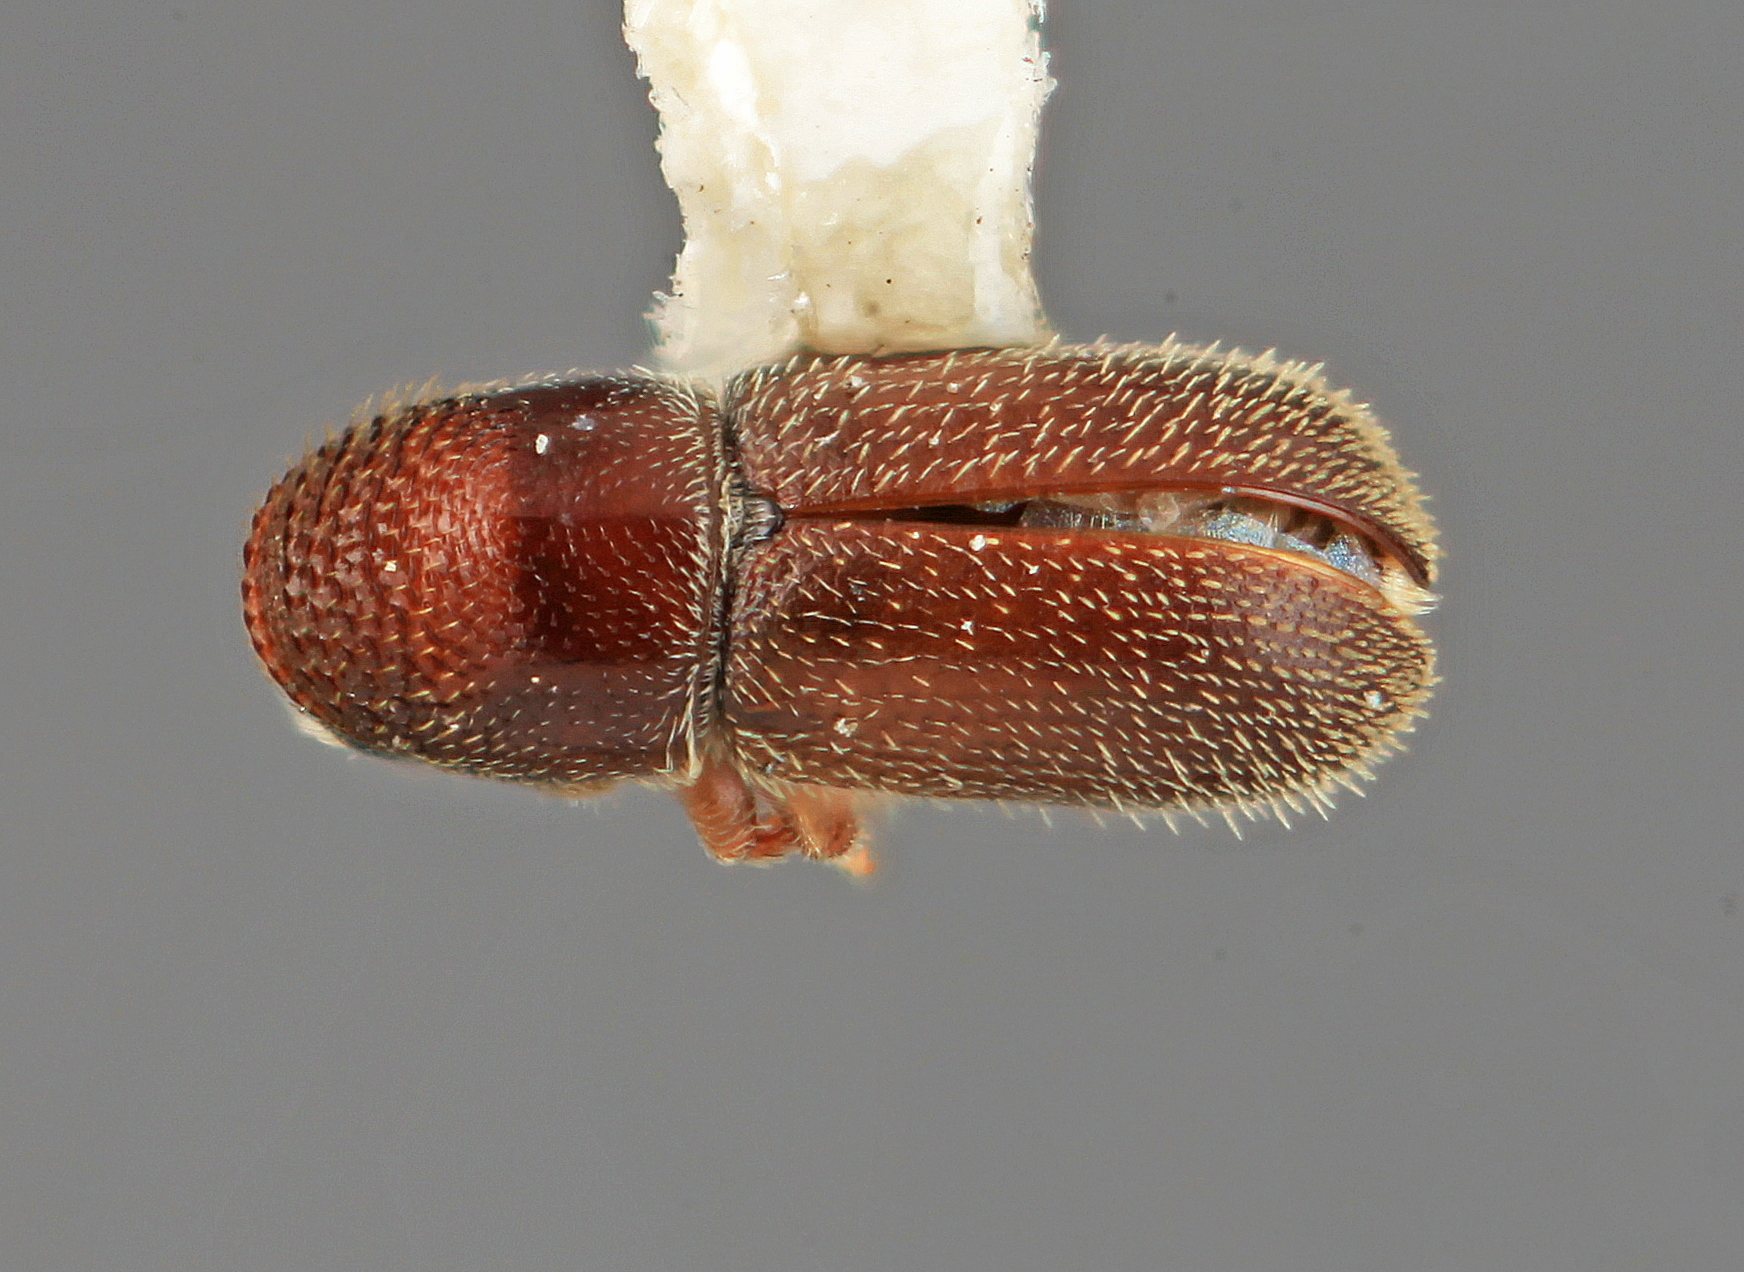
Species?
Pseudopityophthorus virilis
